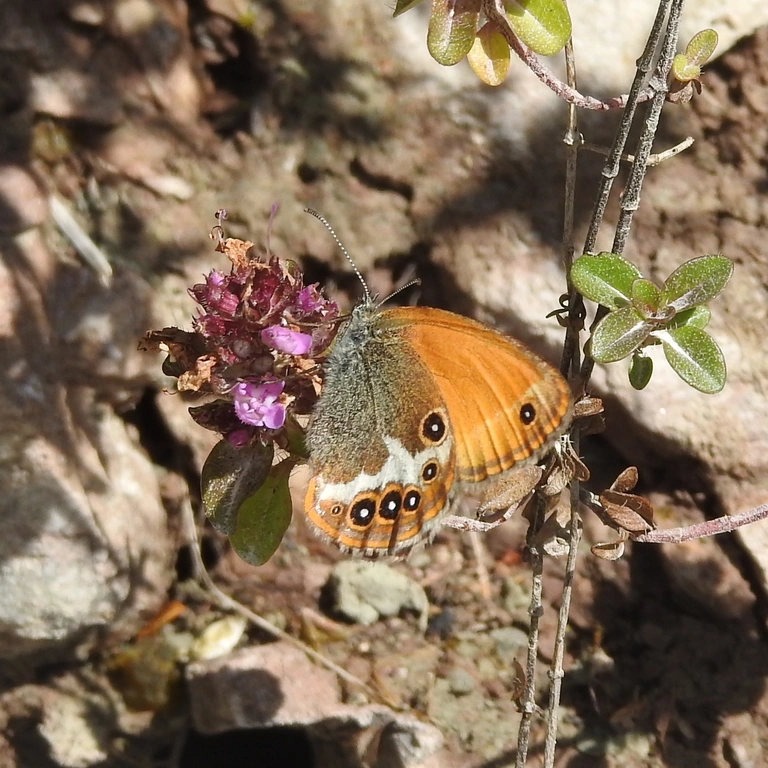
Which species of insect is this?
Coenonympha arcania
